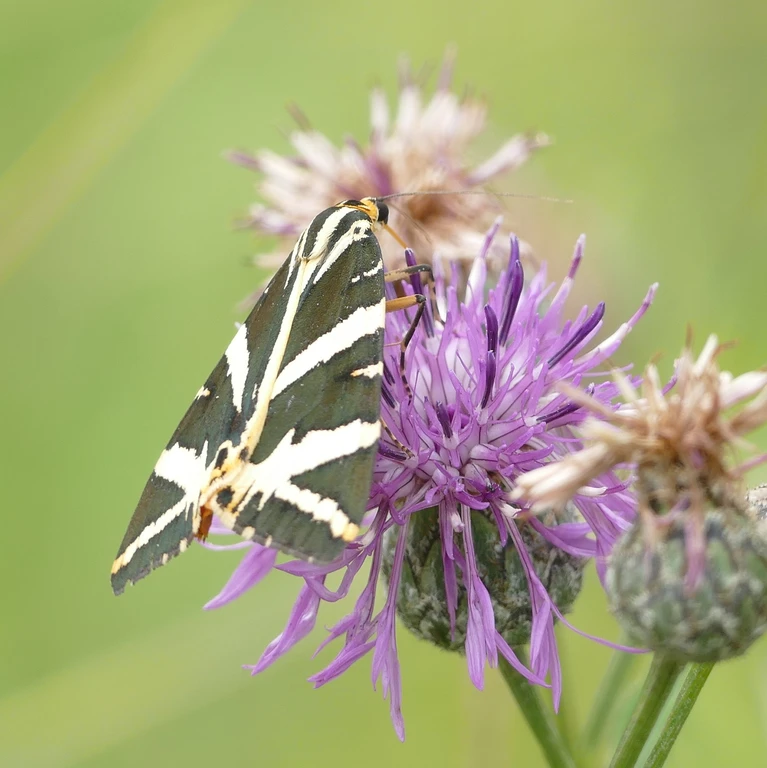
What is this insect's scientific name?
Euplagia quadripunctaria
